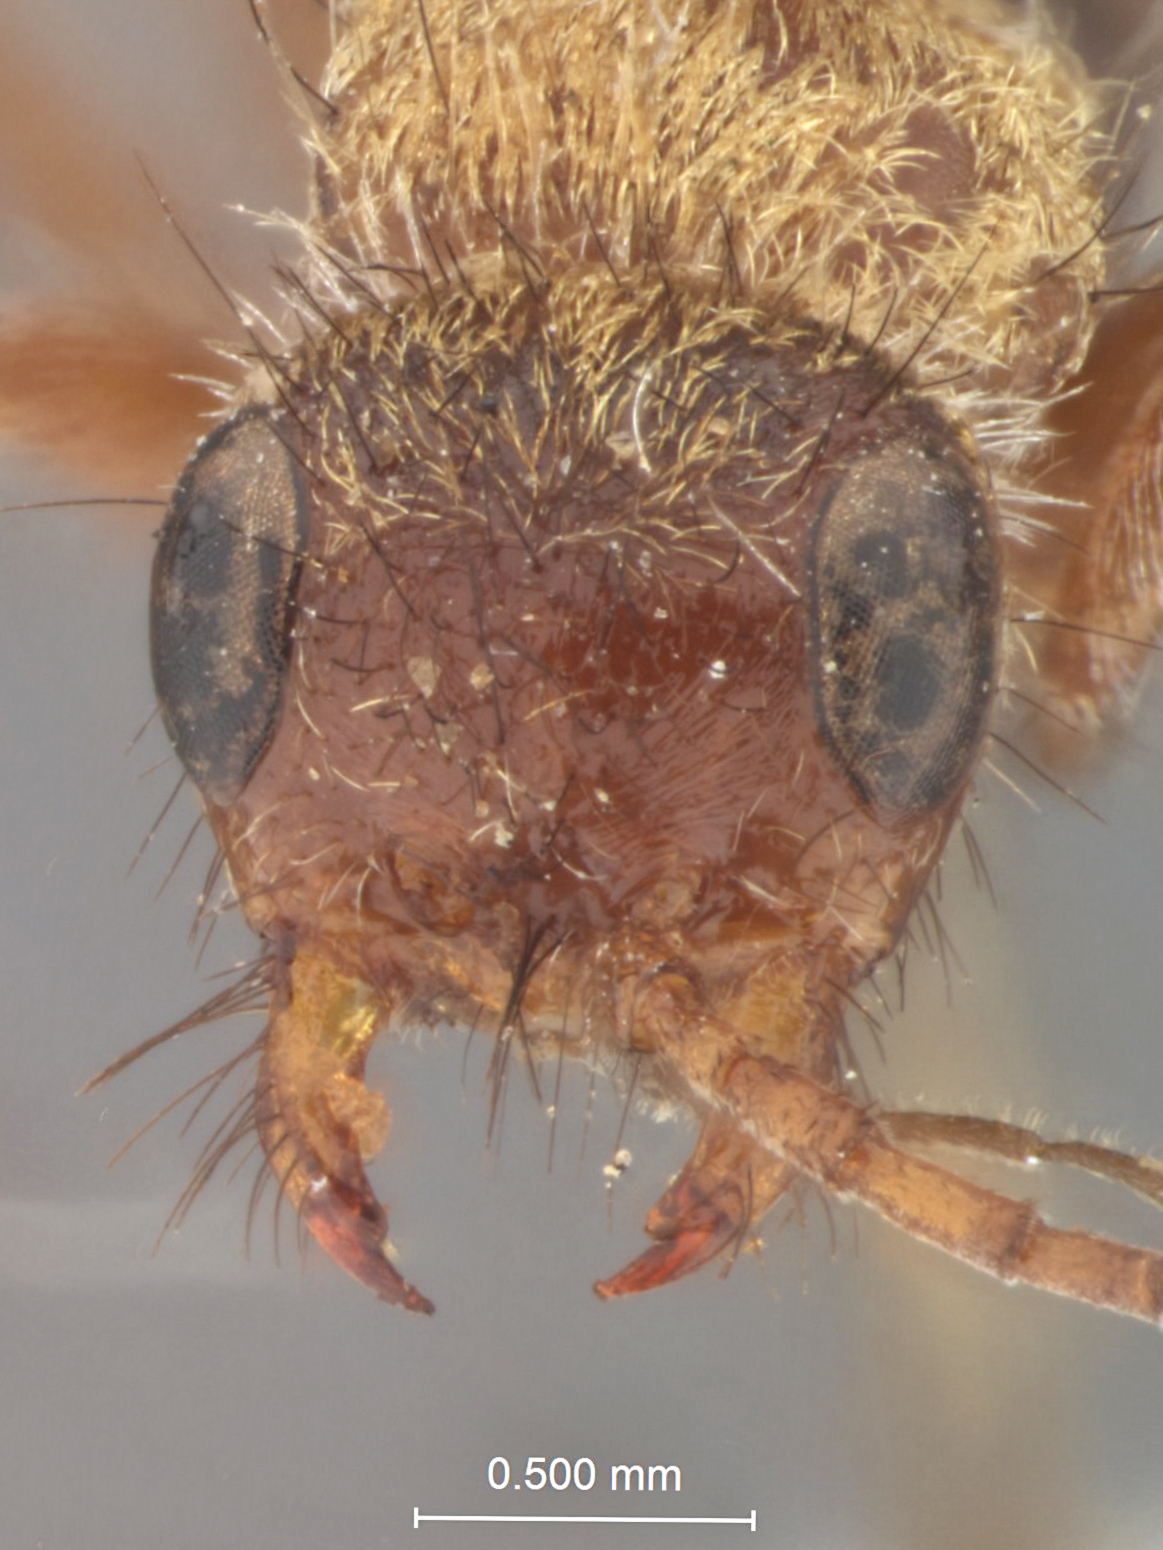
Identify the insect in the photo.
Typhoctes striolatus
